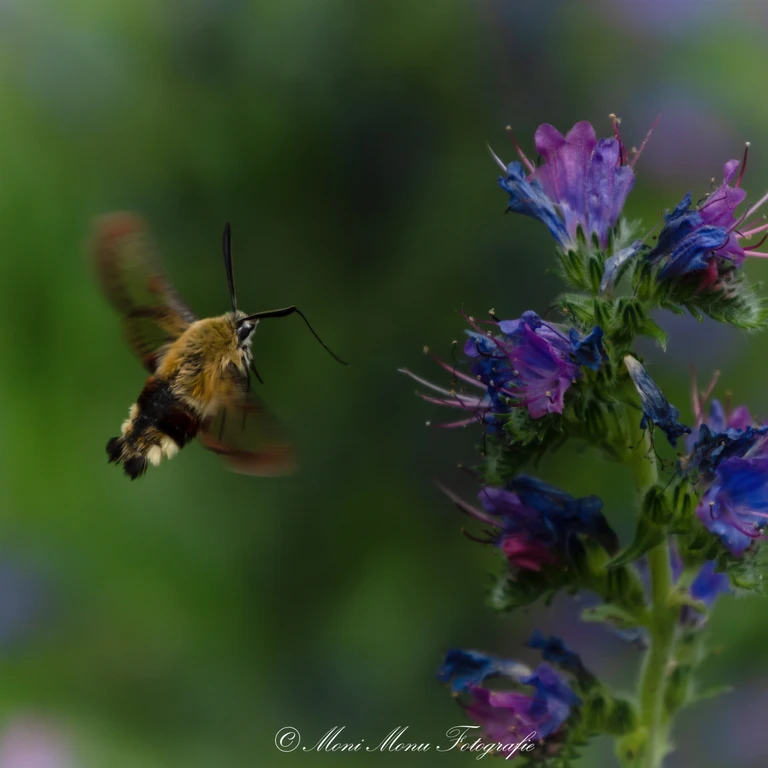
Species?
Hemaris fuciformis
